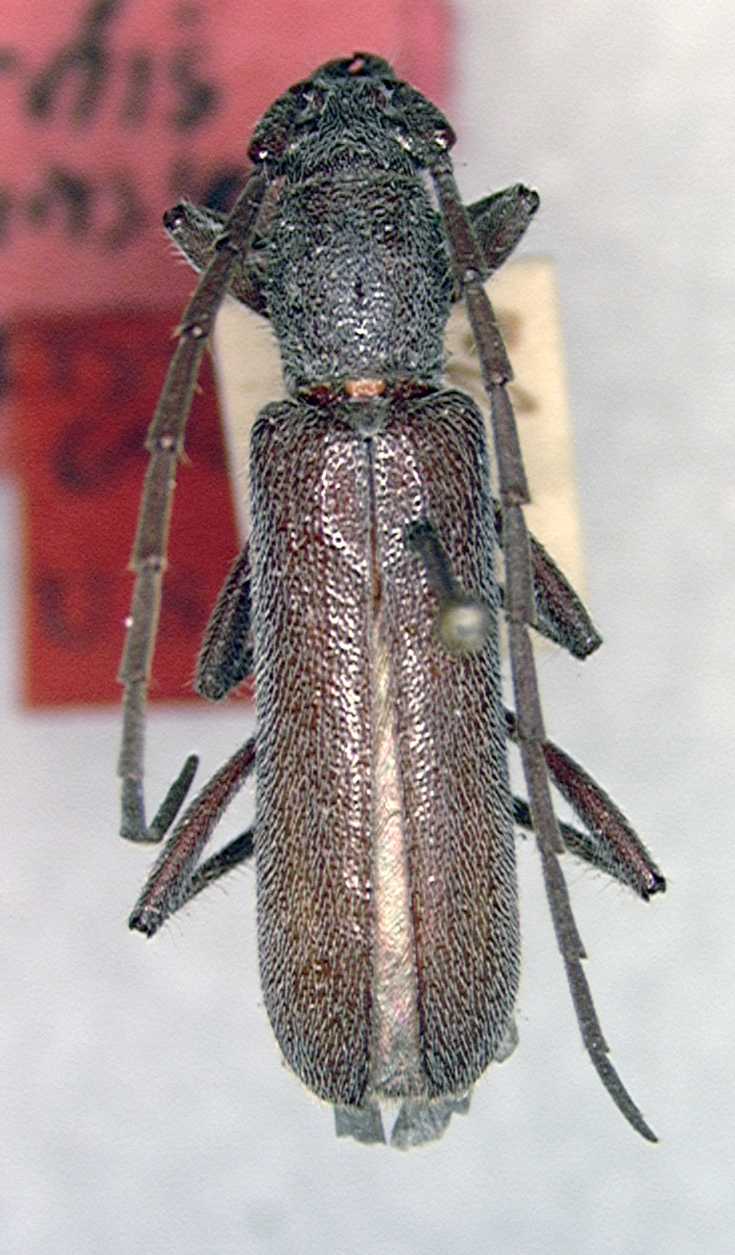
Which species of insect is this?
Aneflomorpha opacicornis
